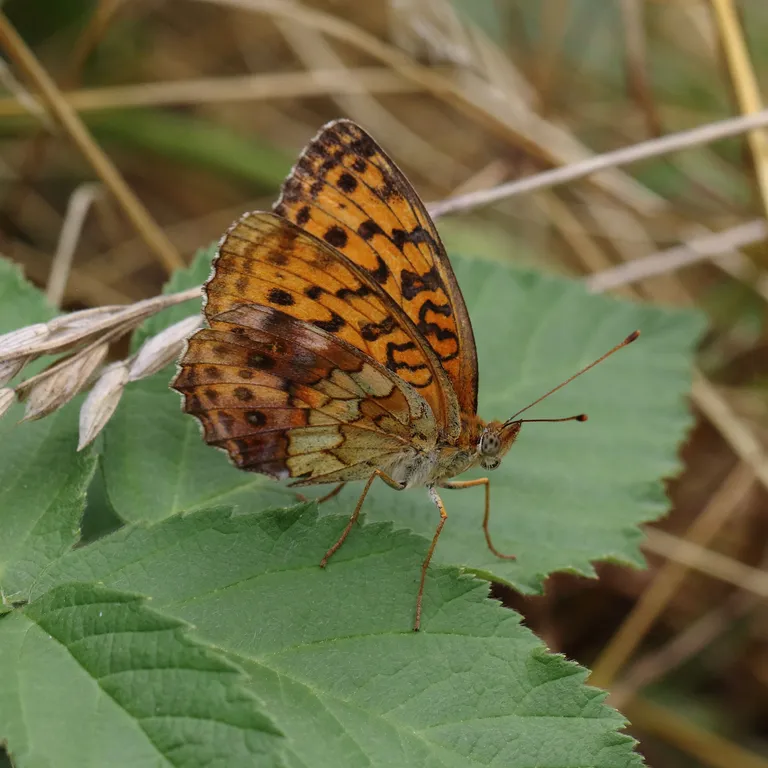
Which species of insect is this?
Brenthis daphne
